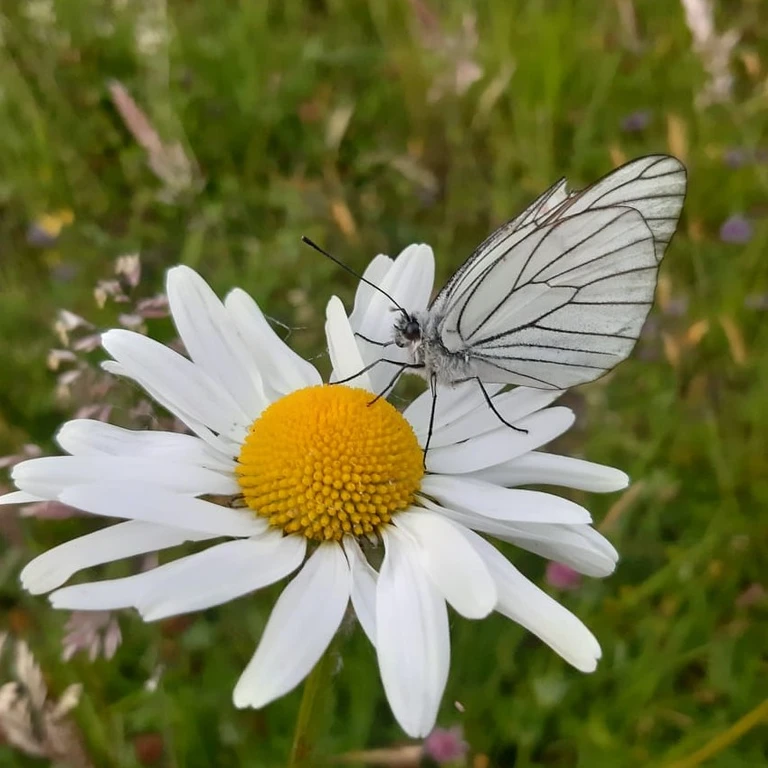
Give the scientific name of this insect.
Aporia crataegi
